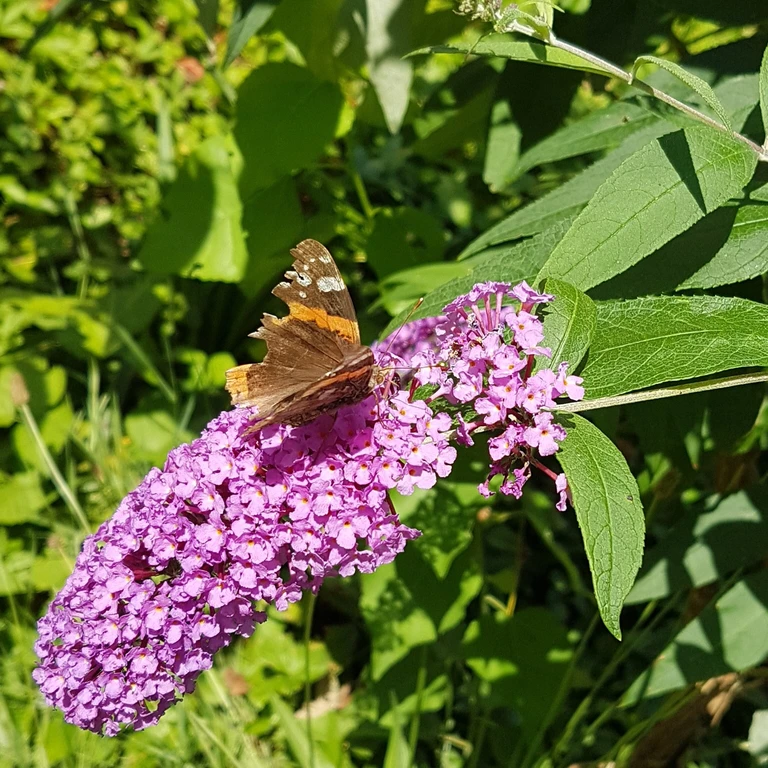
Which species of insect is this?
Vanessa atalanta
